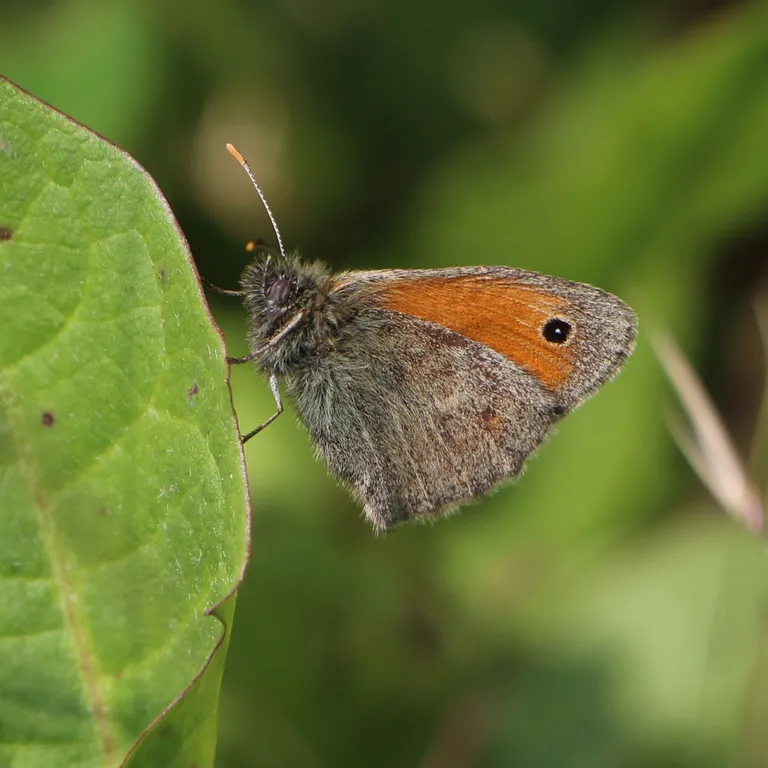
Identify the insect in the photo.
Coenonympha pamphilus
